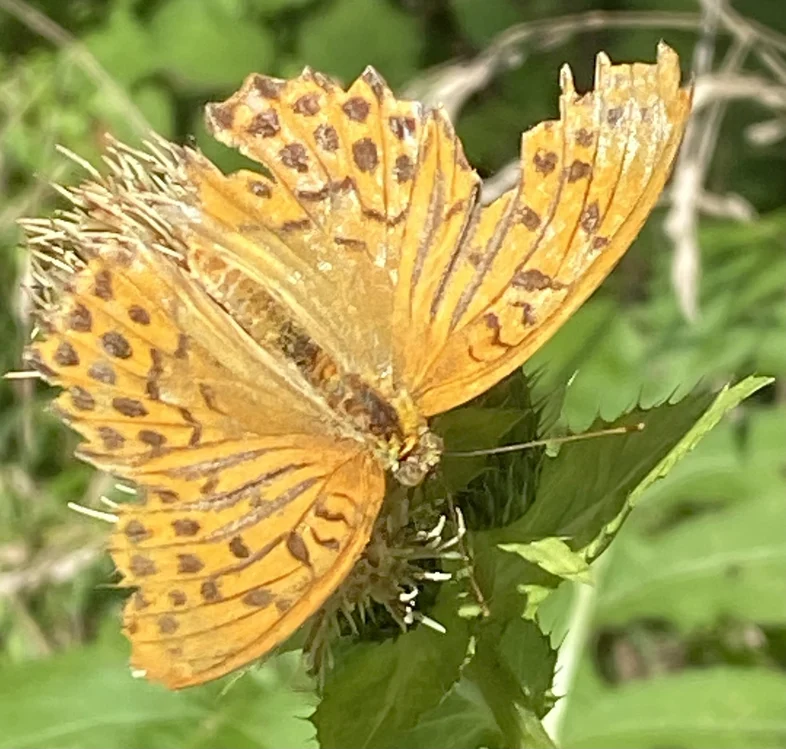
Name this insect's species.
Argynnis paphia
